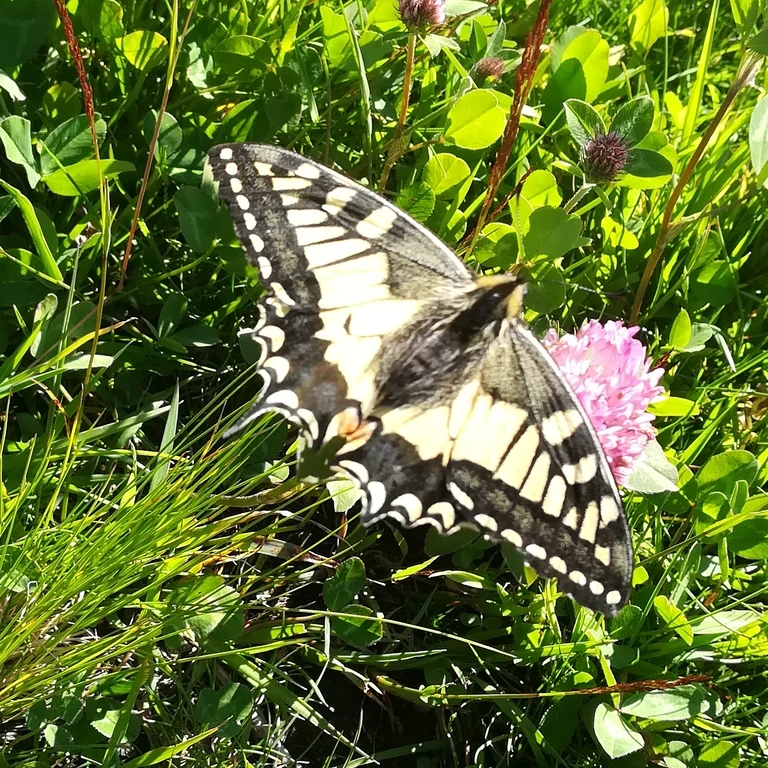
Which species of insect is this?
Papilio machaon
